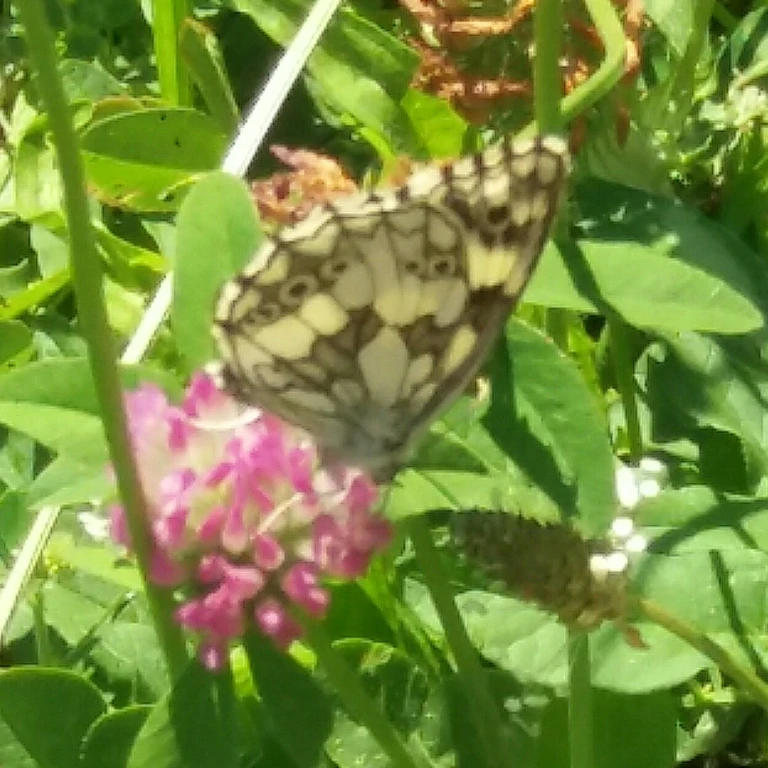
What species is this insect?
Melanargia galathea
